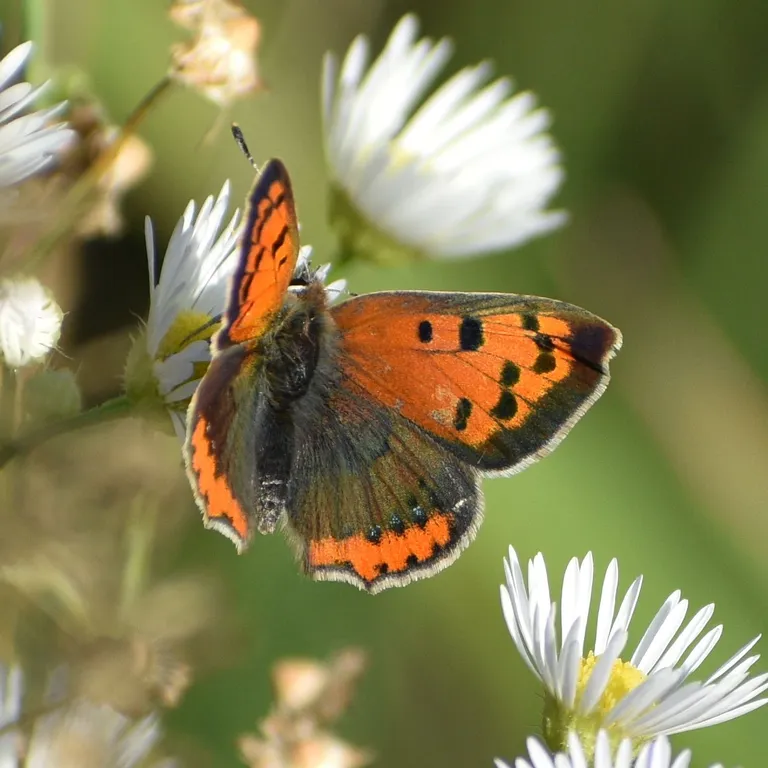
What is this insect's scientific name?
Lycaena phlaeas
